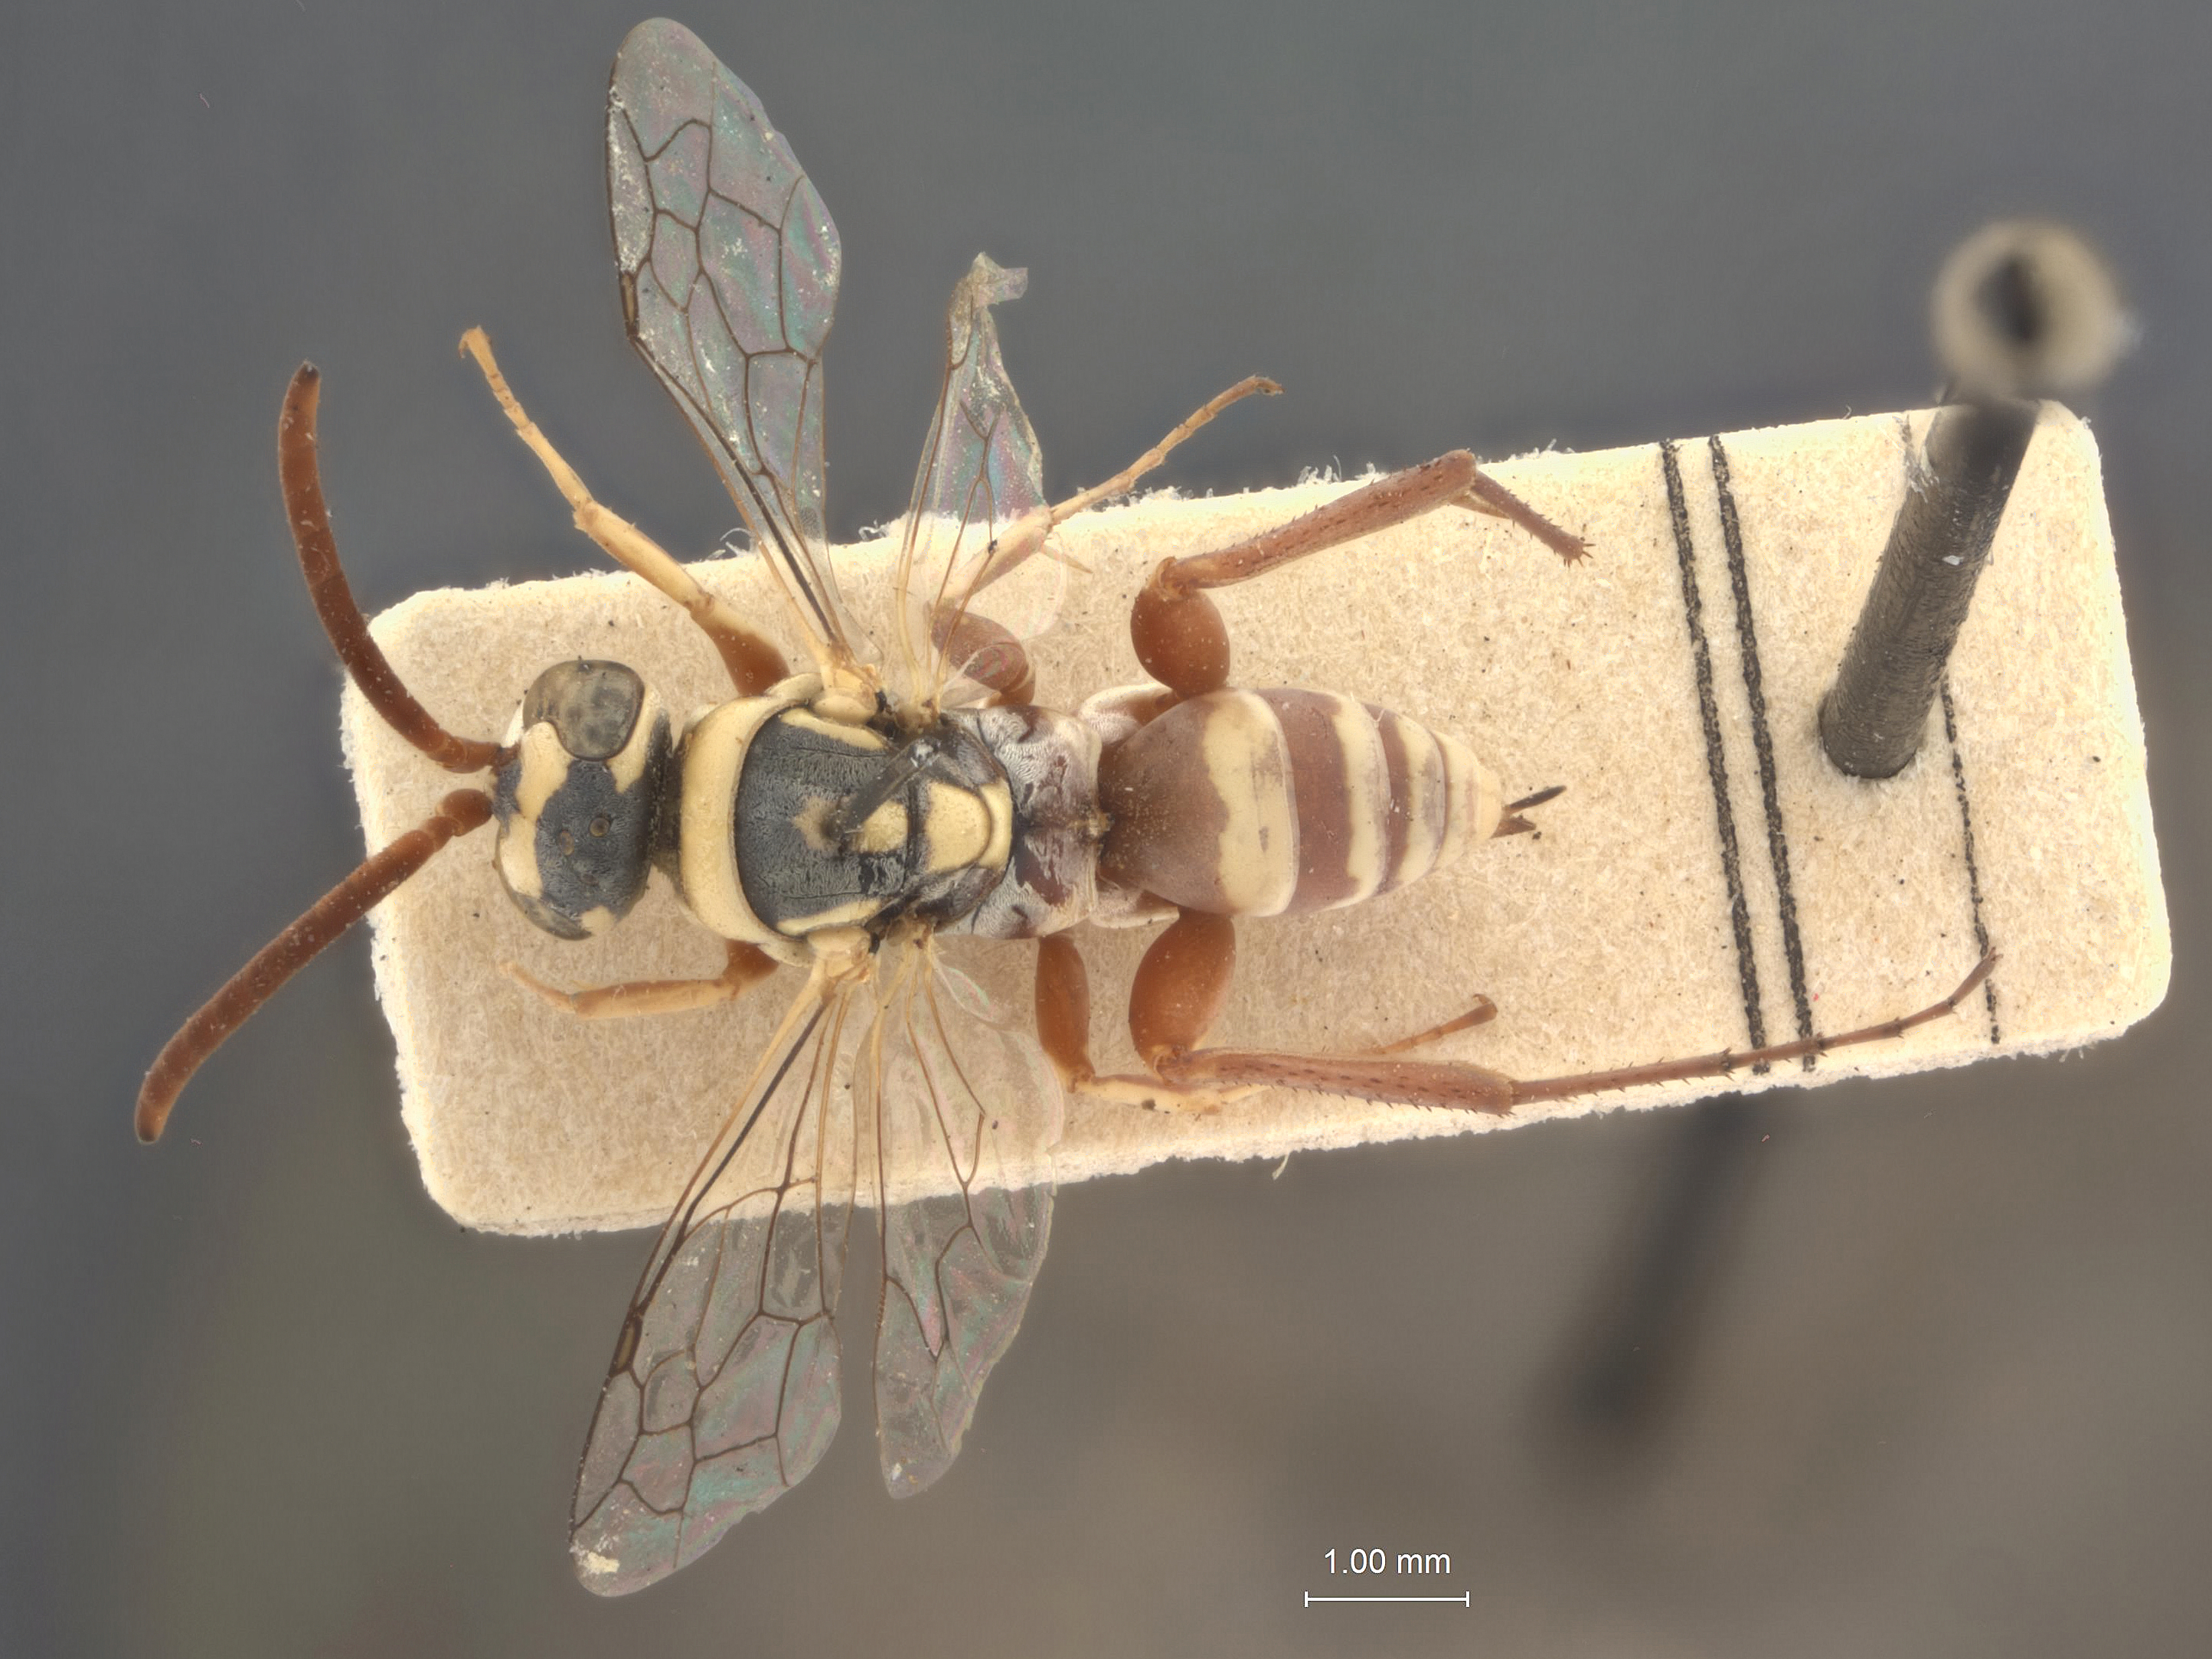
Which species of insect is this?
Ceropales opacior
